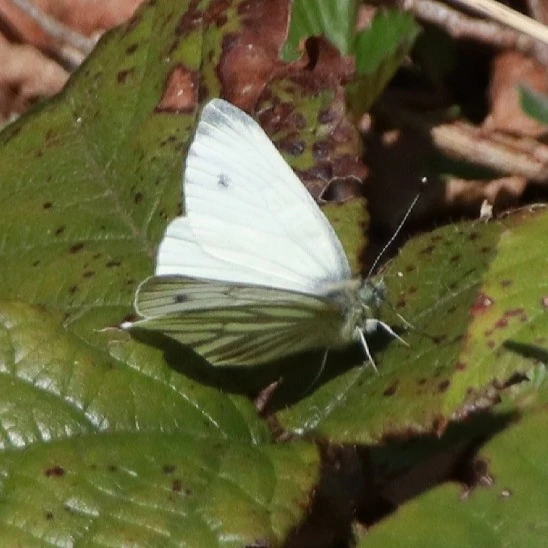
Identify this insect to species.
Pieris napi
